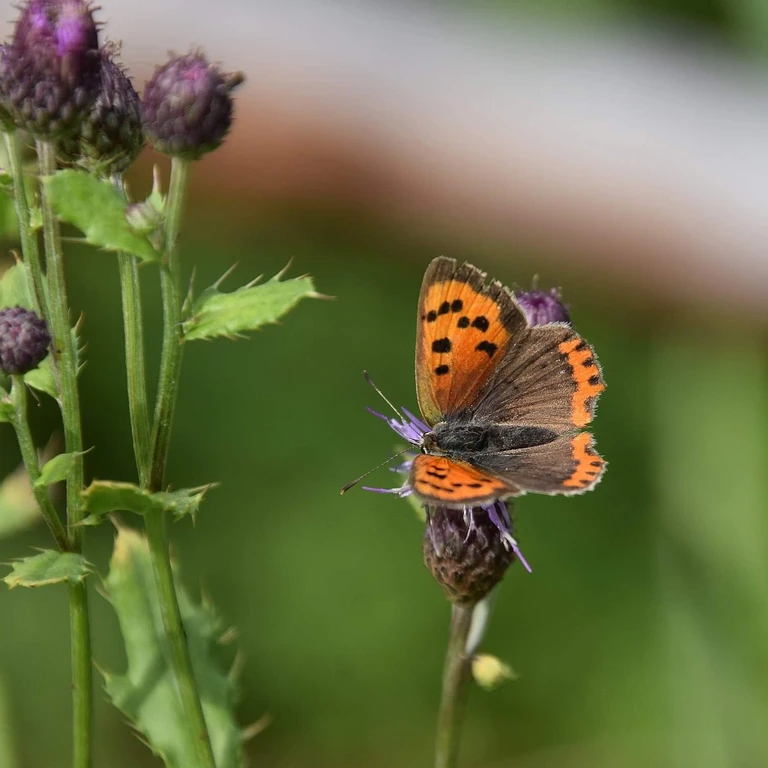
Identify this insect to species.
Lycaena phlaeas
